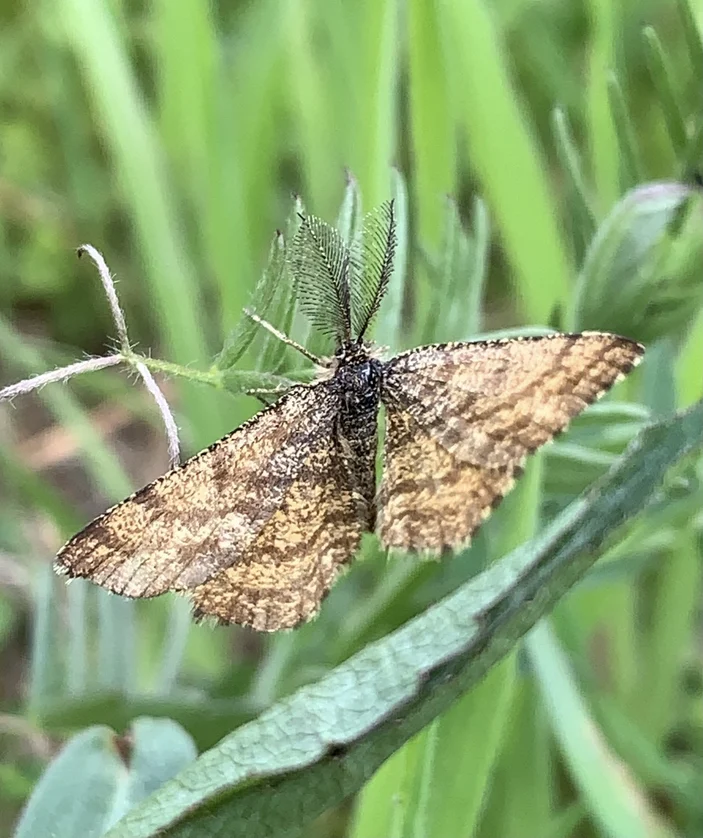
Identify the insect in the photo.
Ematurga atomaria
